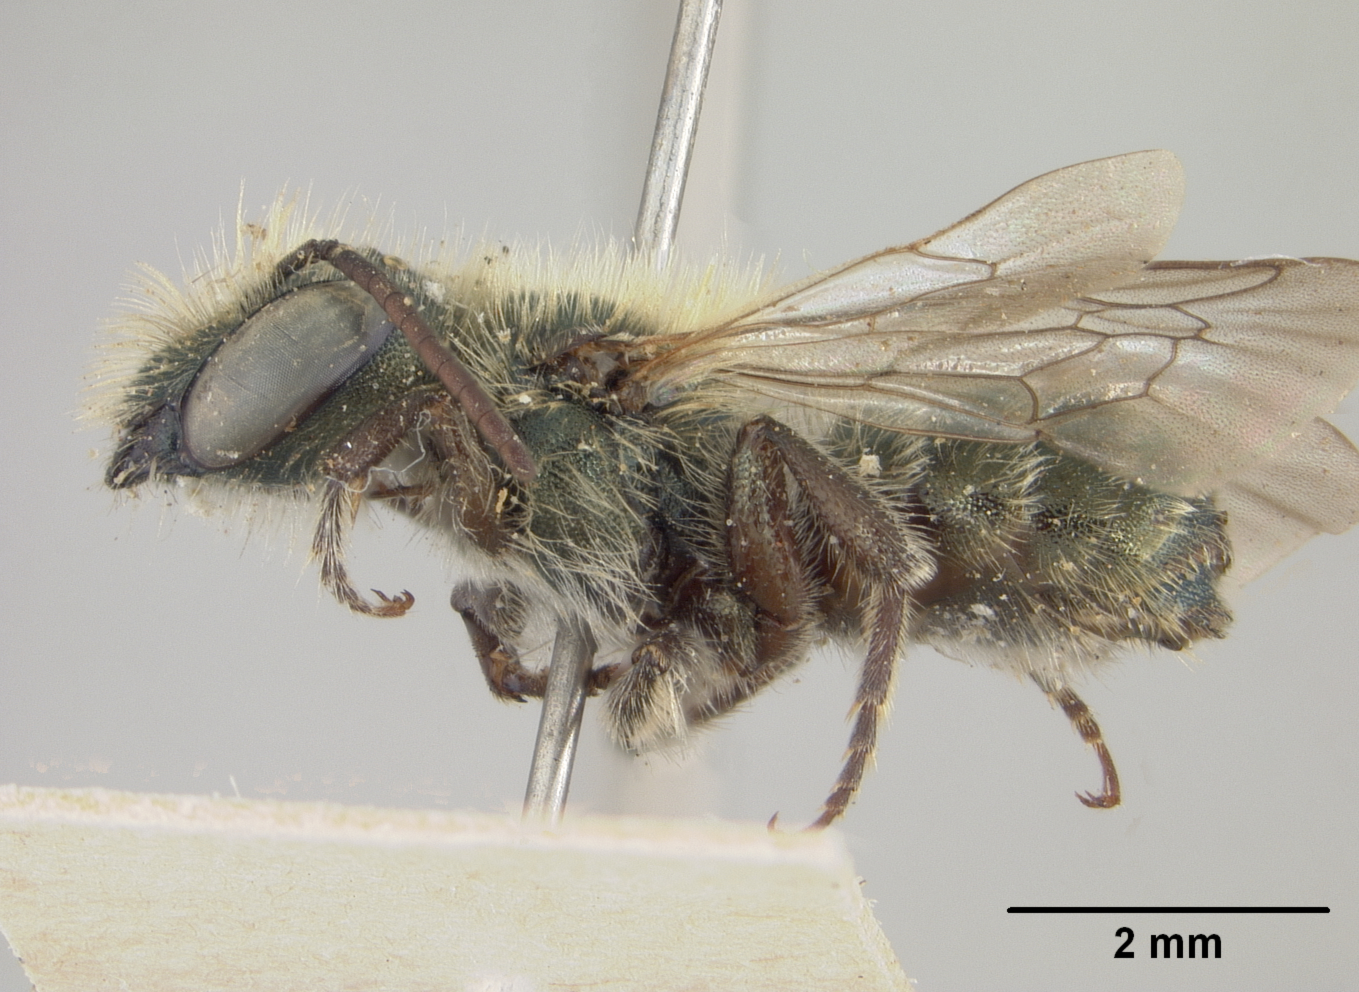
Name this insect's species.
Osmia dutti
